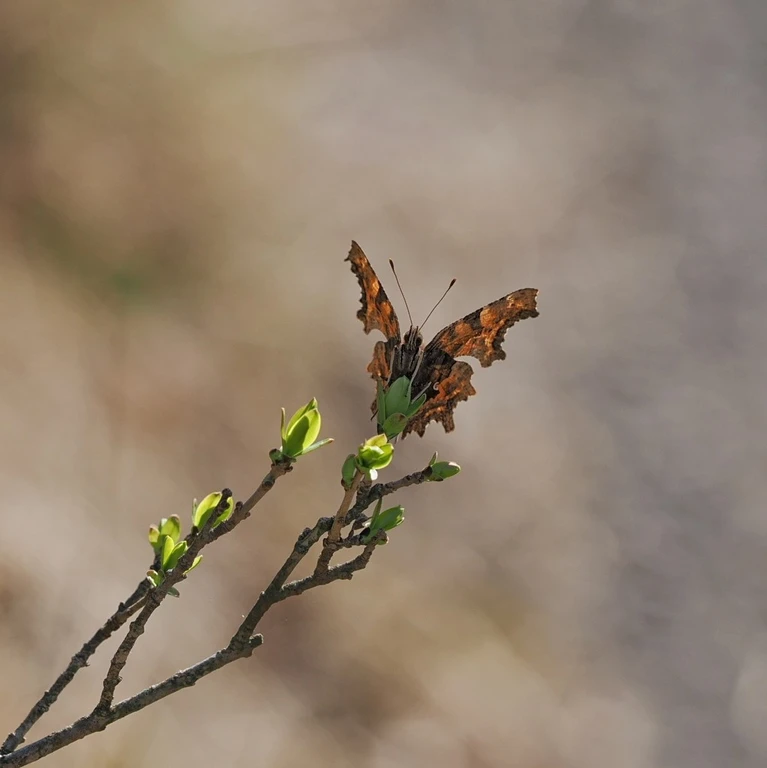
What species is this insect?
Polygonia c-album
